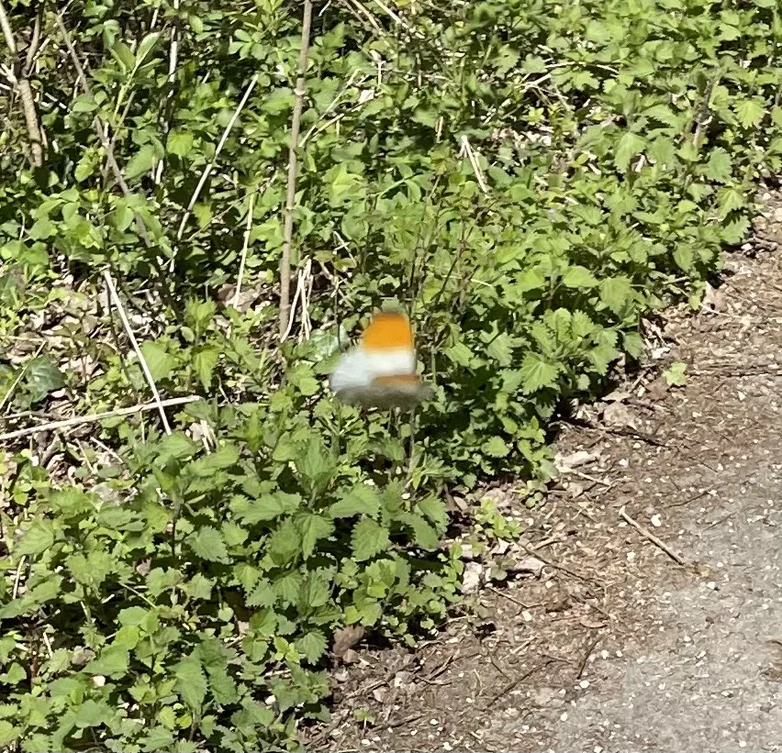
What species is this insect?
Anthocharis cardamines
